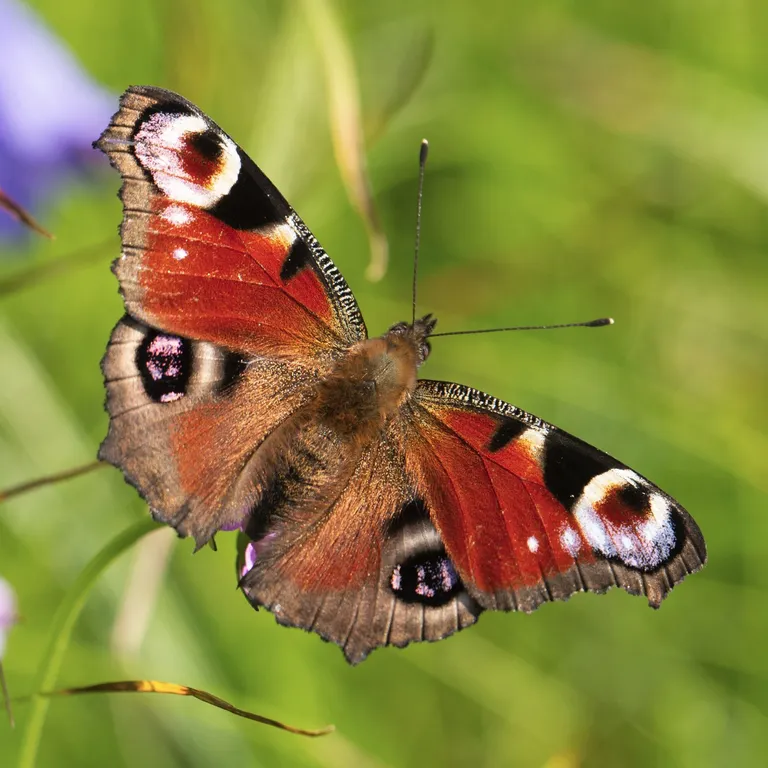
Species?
Aglais io
